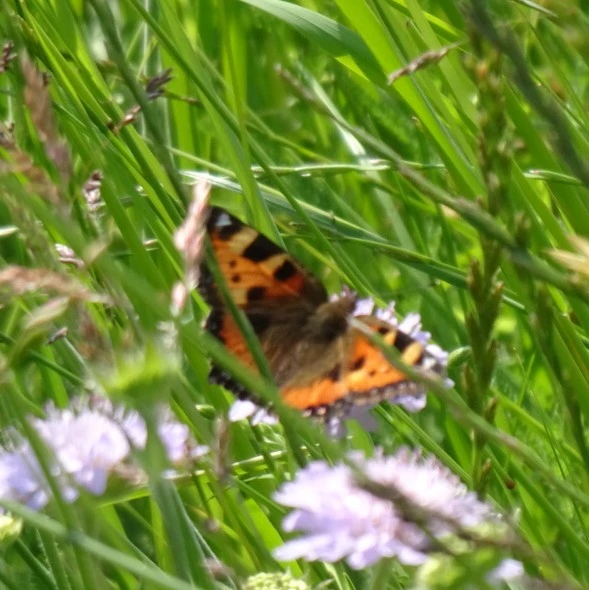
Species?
Aglais urticae
